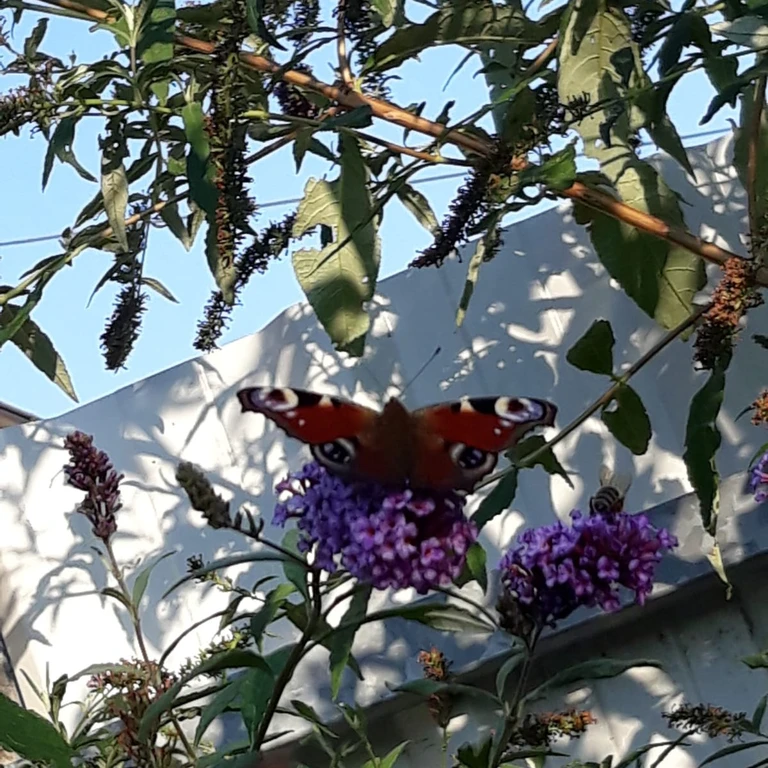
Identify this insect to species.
Aglais io
